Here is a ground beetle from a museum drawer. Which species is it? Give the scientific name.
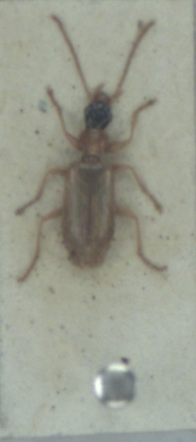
Demetrias atricapillus
